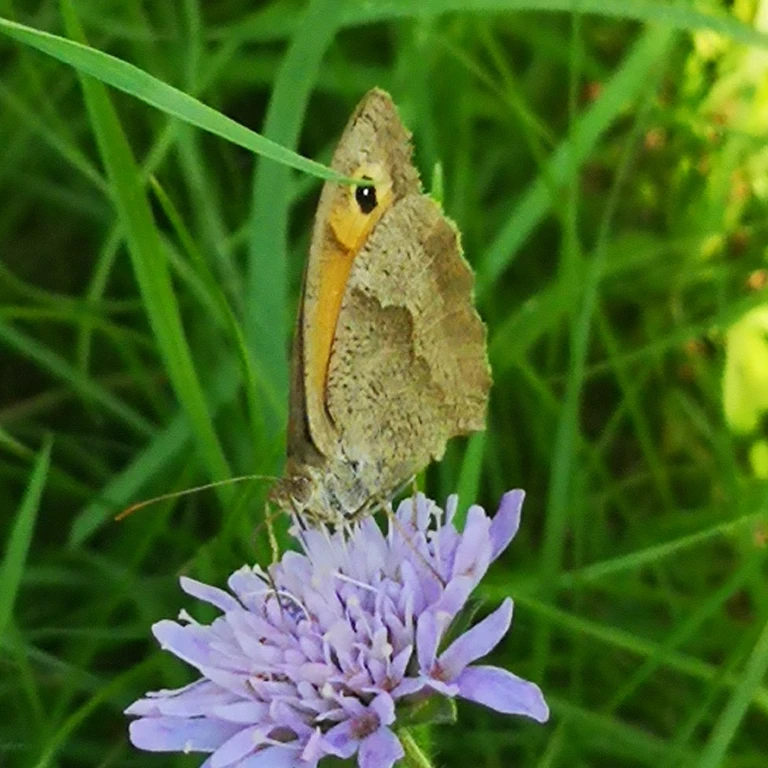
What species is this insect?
Maniola jurtina
